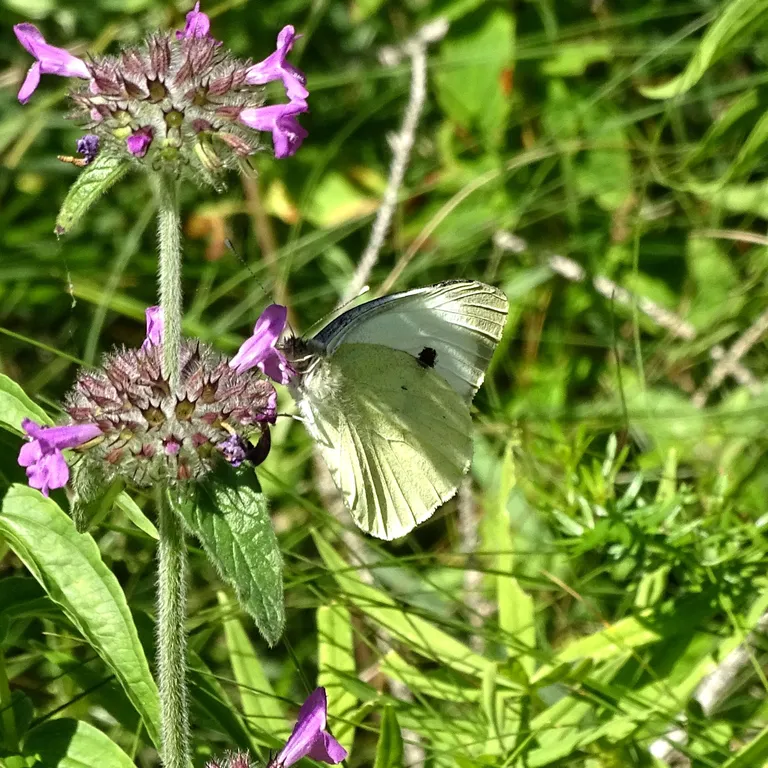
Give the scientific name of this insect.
Pieris brassicae
